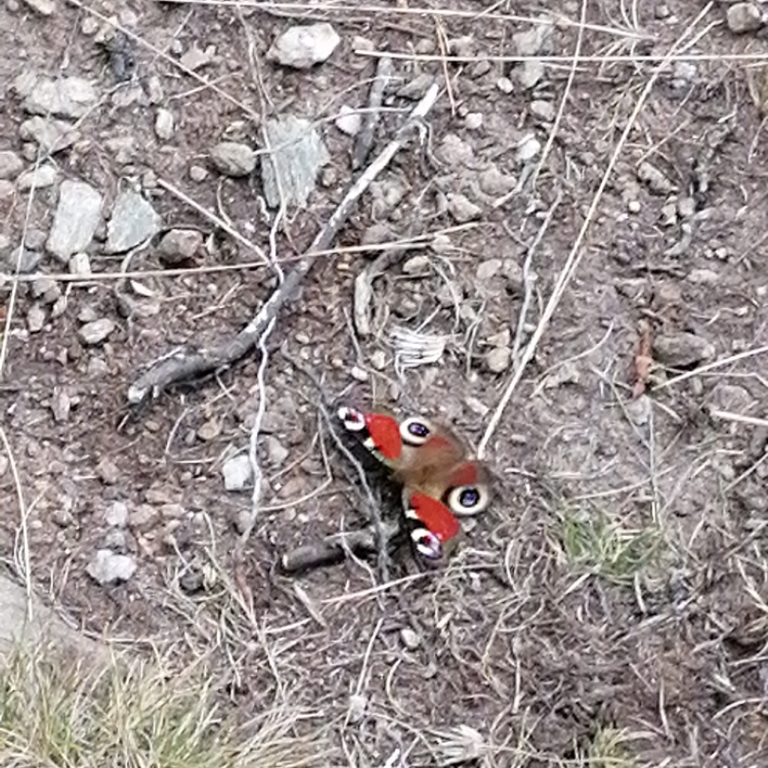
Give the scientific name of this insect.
Aglais io
